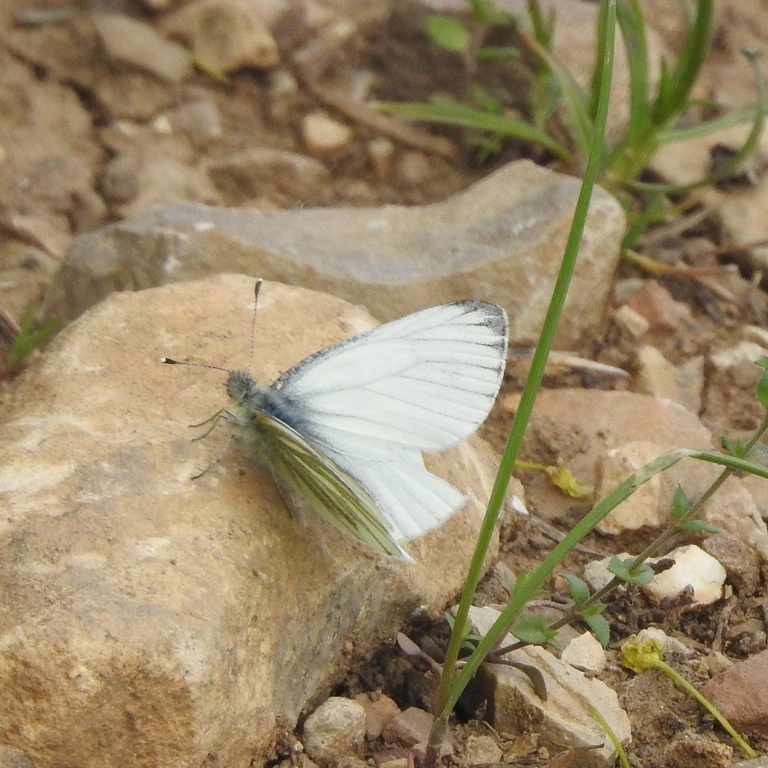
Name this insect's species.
Pieris napi
